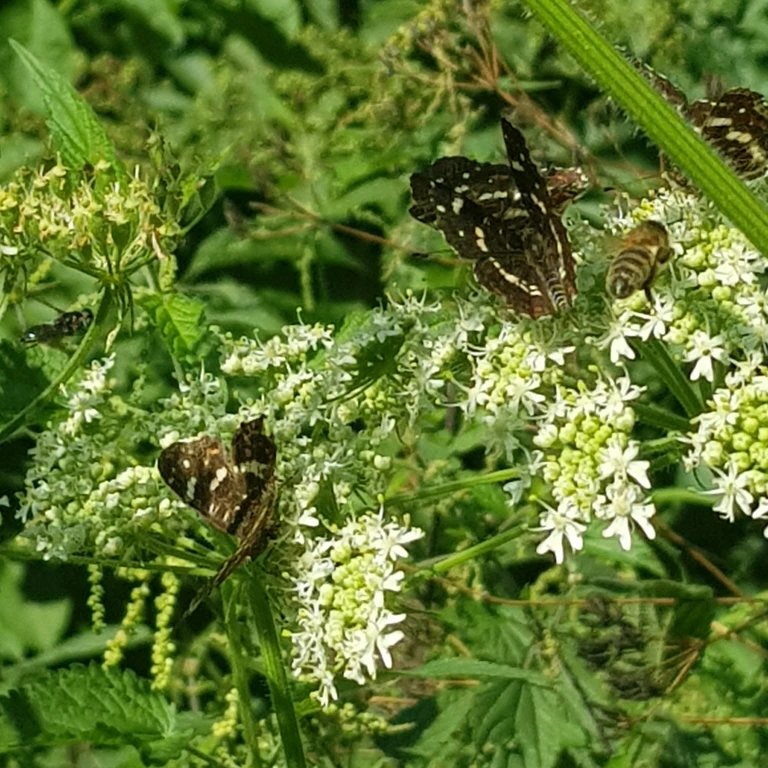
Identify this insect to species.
Araschnia levana
